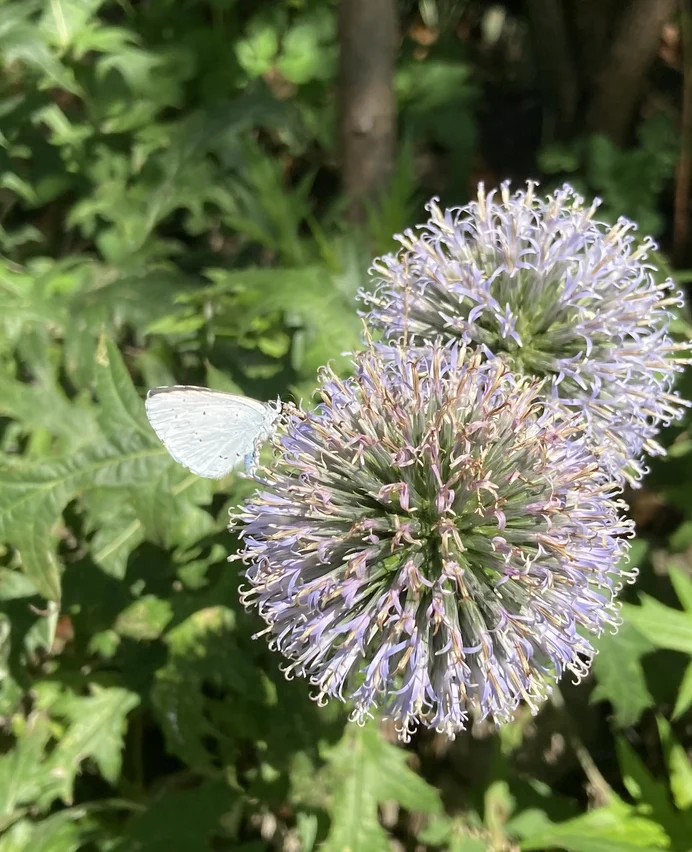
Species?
Celastrina argiolus
